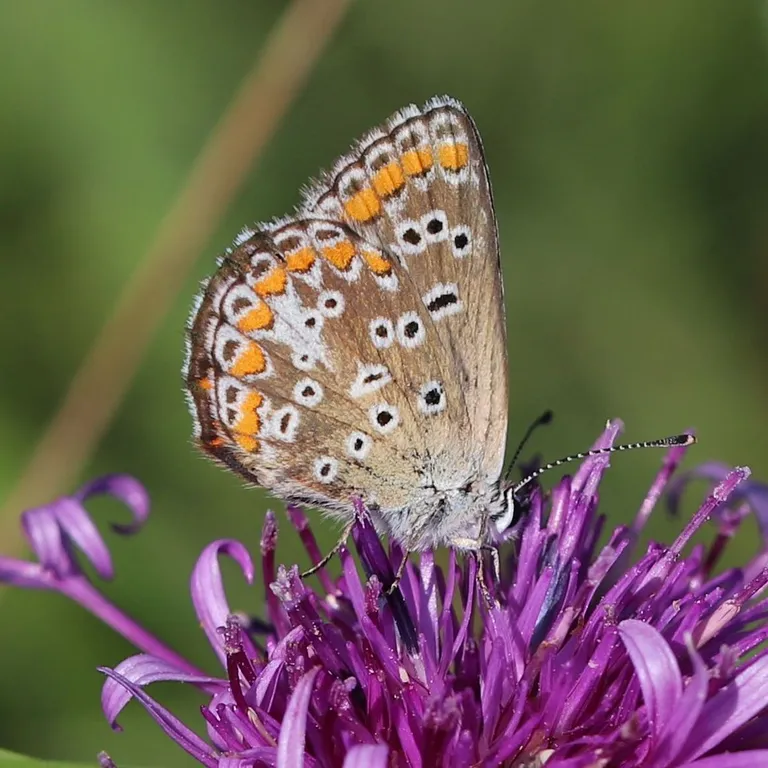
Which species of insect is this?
Aricia agestis/artaxerxes
